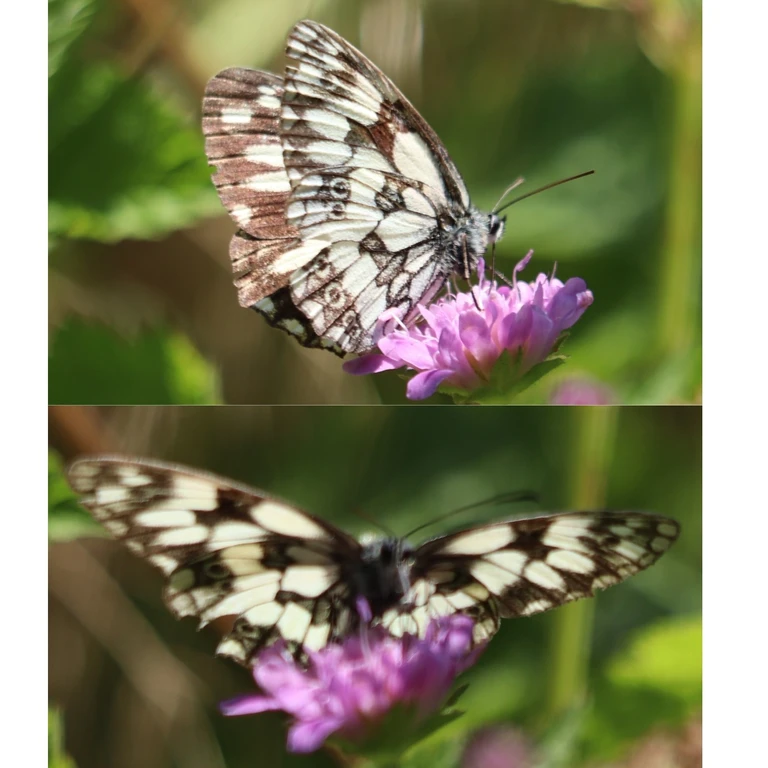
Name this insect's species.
Melanargia galathea
